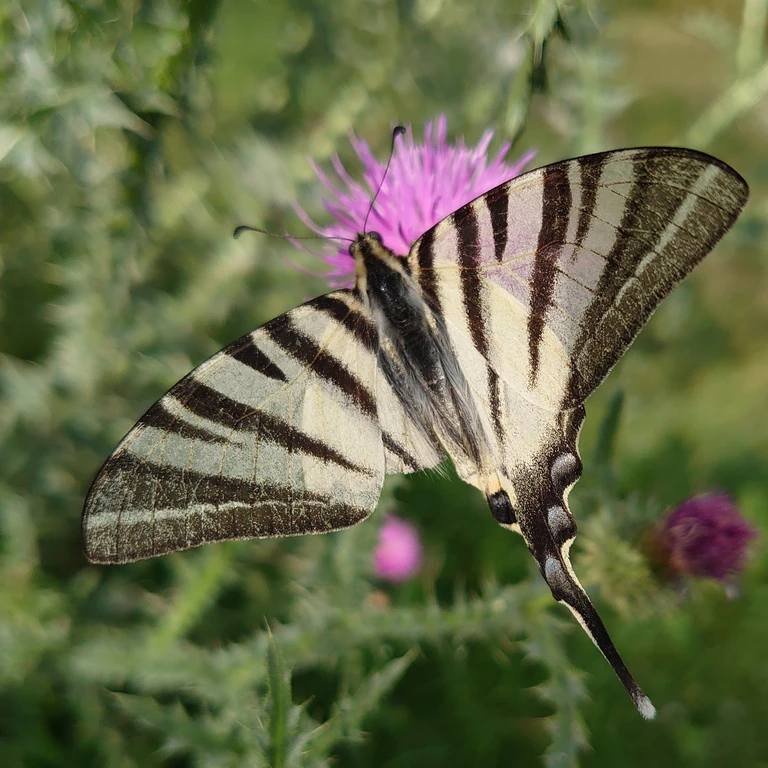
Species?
Iphiclides podalirius
